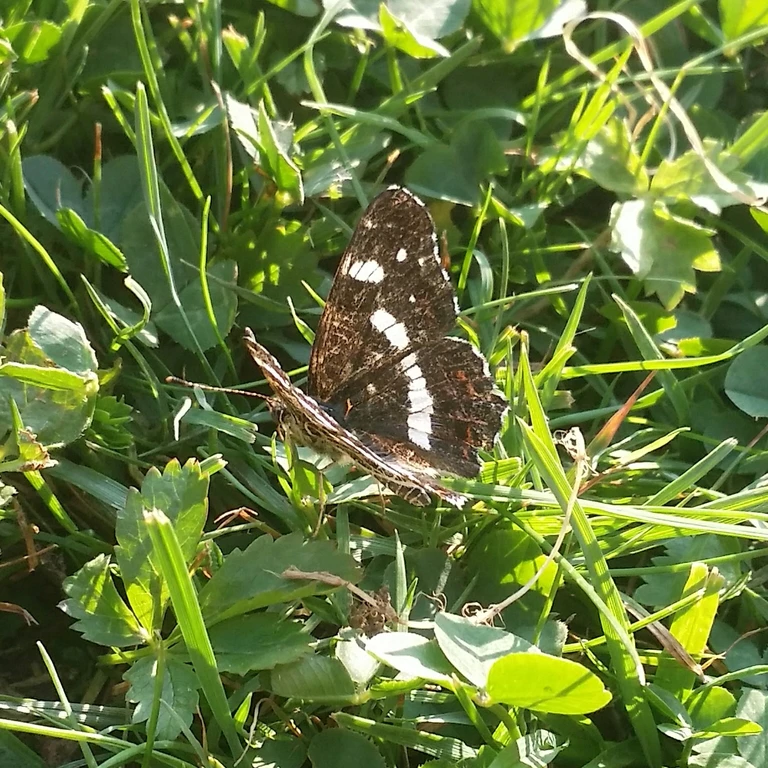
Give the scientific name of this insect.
Araschnia levana
